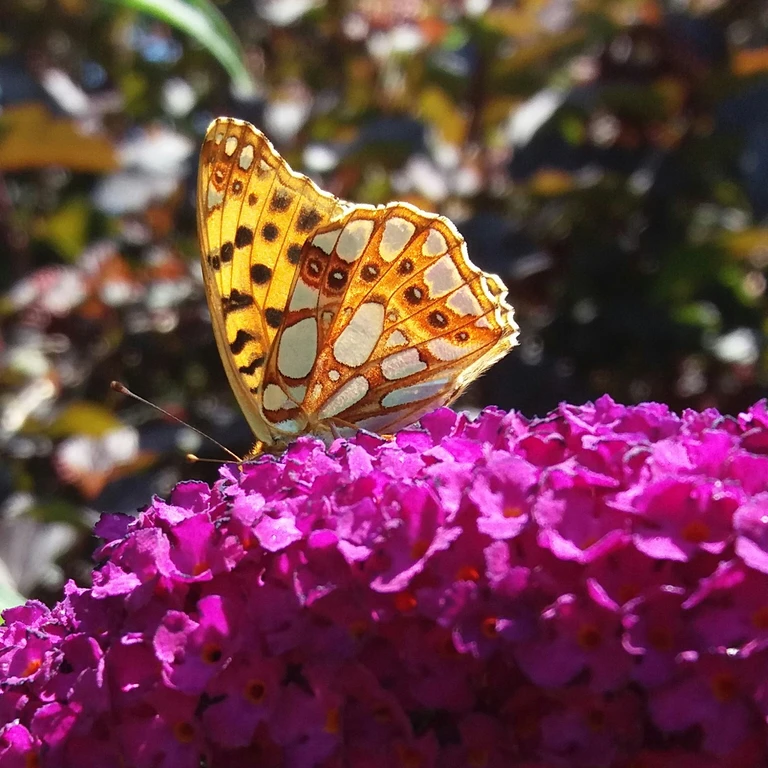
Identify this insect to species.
Issoria lathonia
